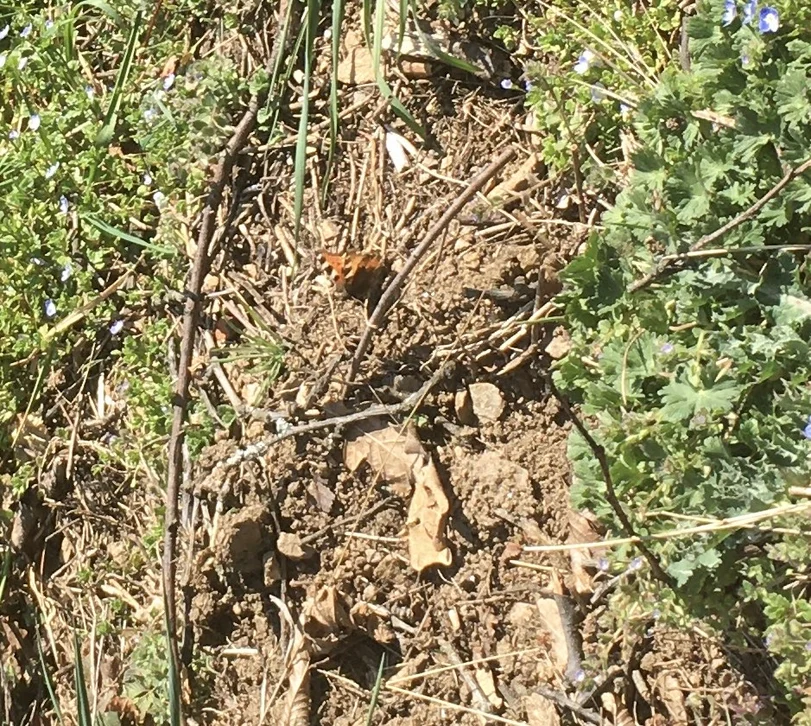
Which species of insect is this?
Aglais urticae
